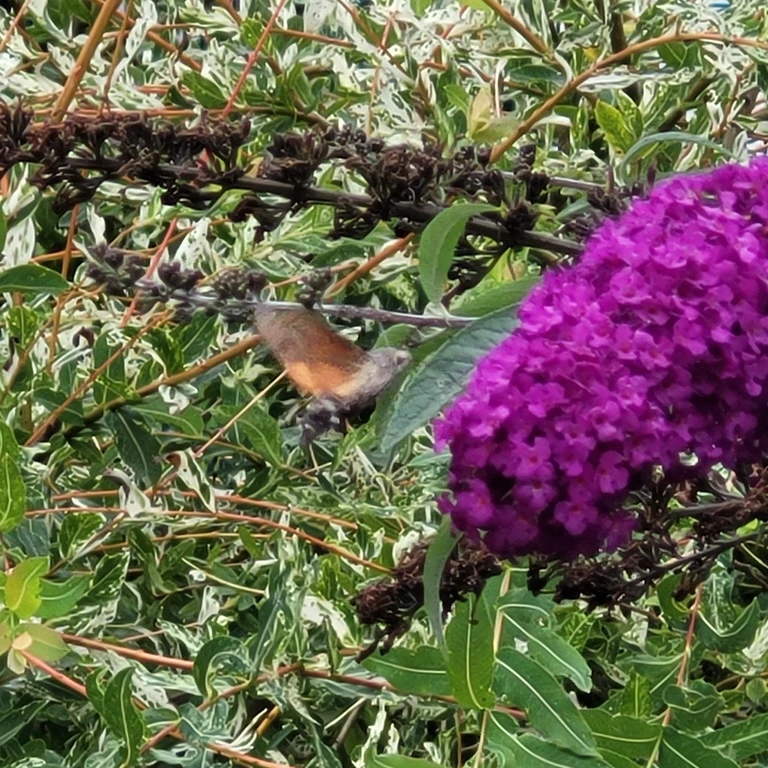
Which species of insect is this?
Macroglossum stellatarum
